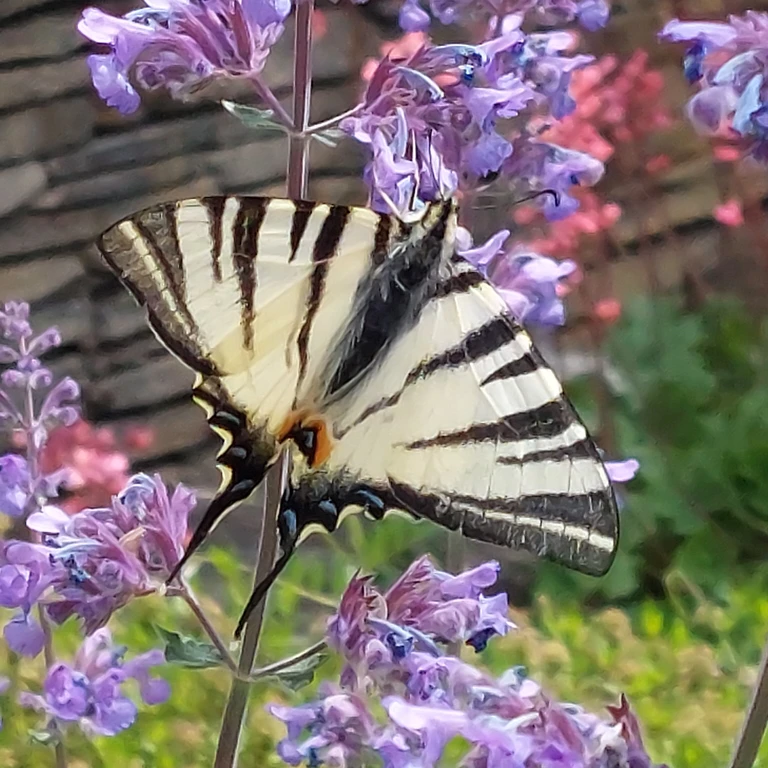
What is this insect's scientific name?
Iphiclides podalirius
